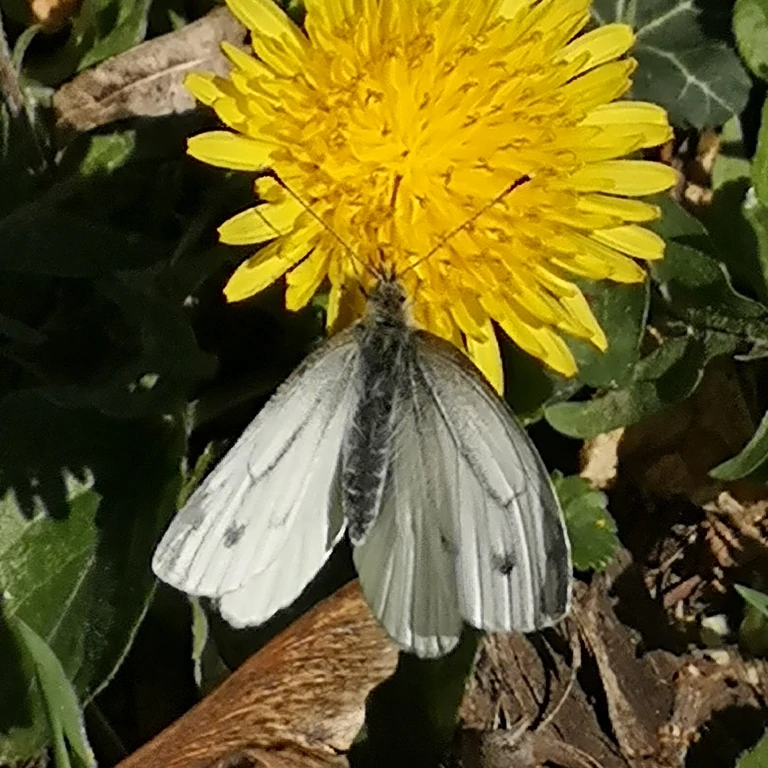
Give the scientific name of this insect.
Pieris napi
